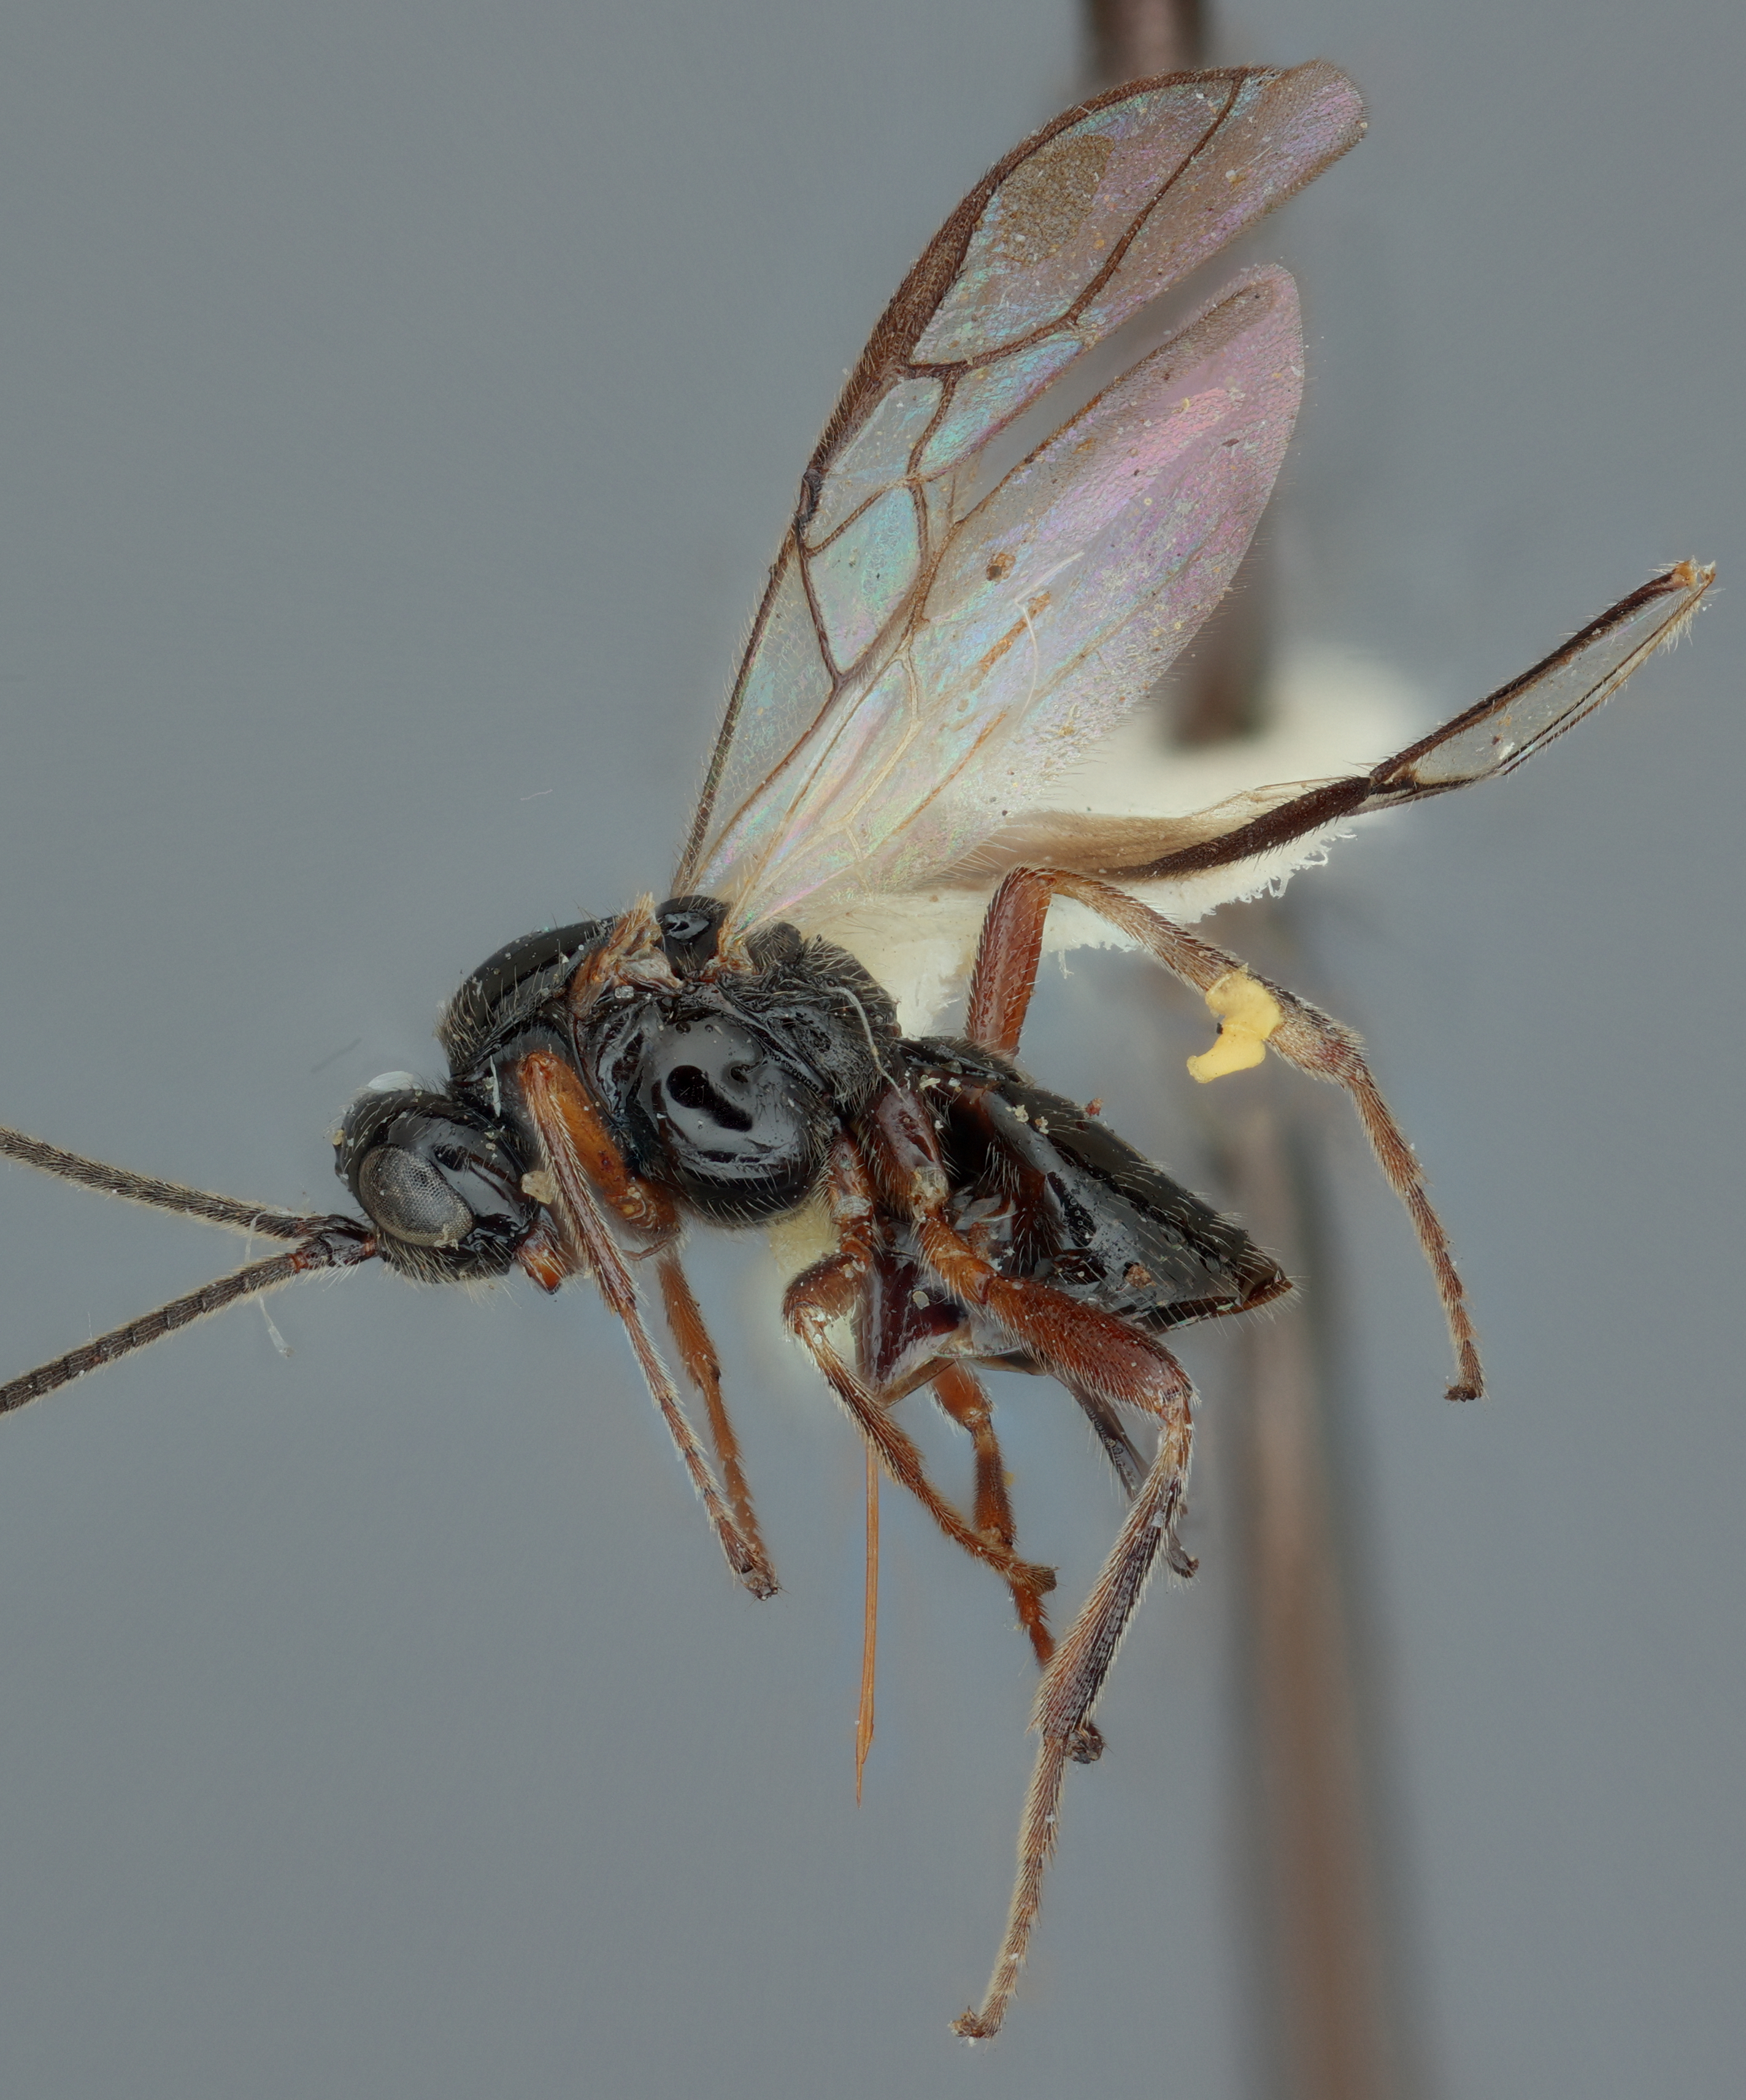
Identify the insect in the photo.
Opius californicus
